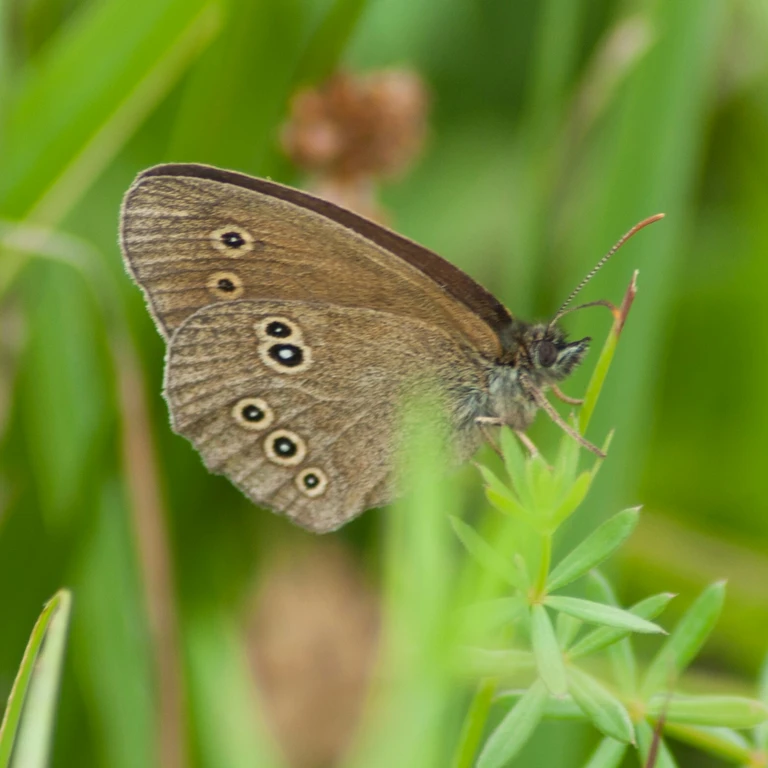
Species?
Aphantopus hyperantus
